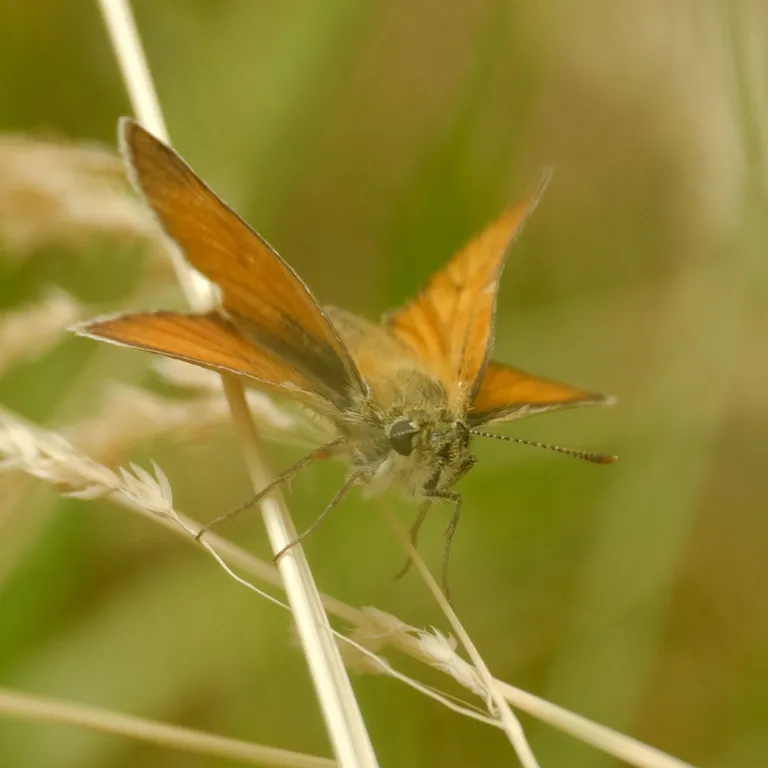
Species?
Thymelicus sylvestris
